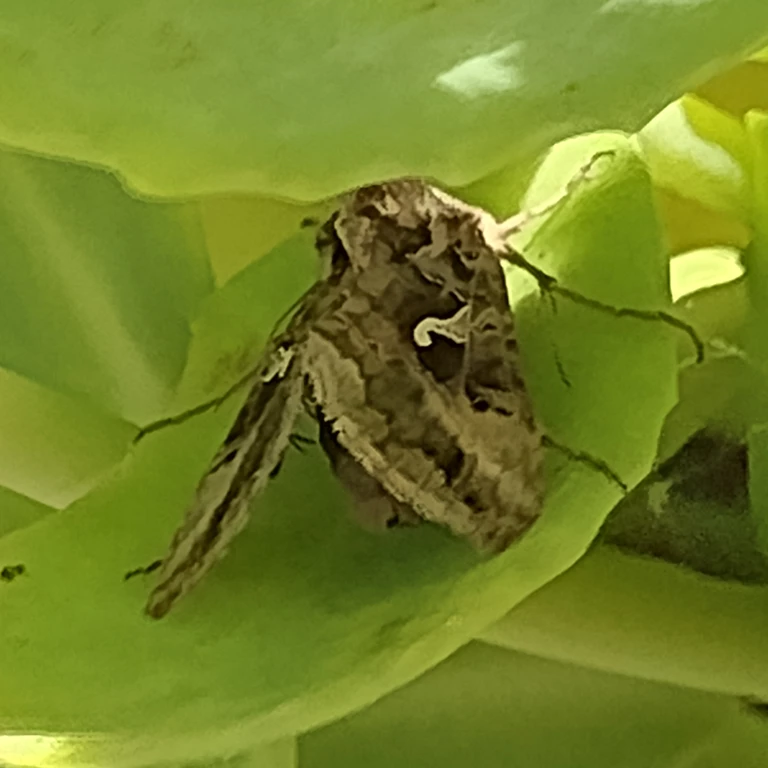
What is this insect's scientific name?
Autographa gamma
